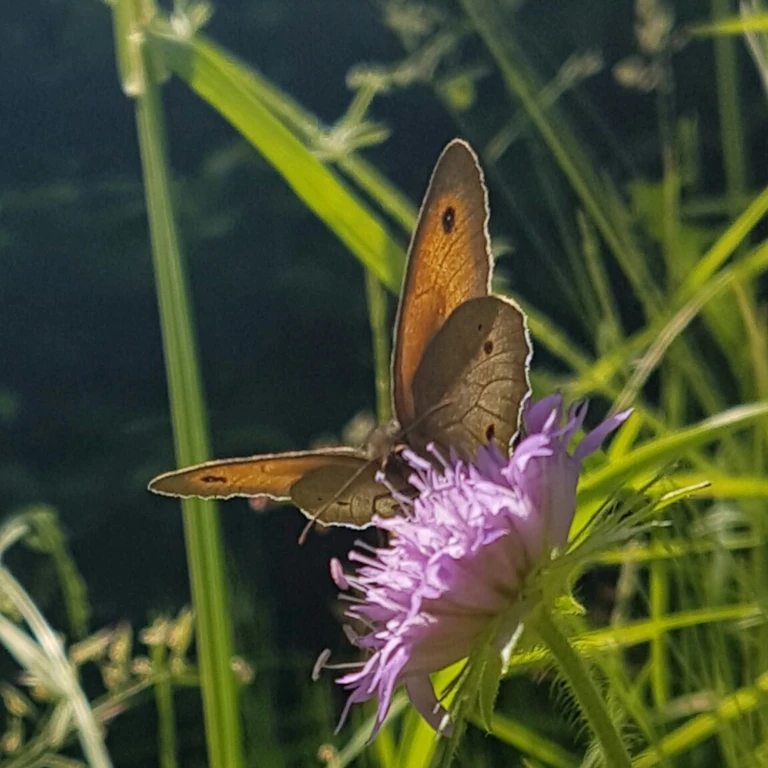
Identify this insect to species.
Maniola jurtina
